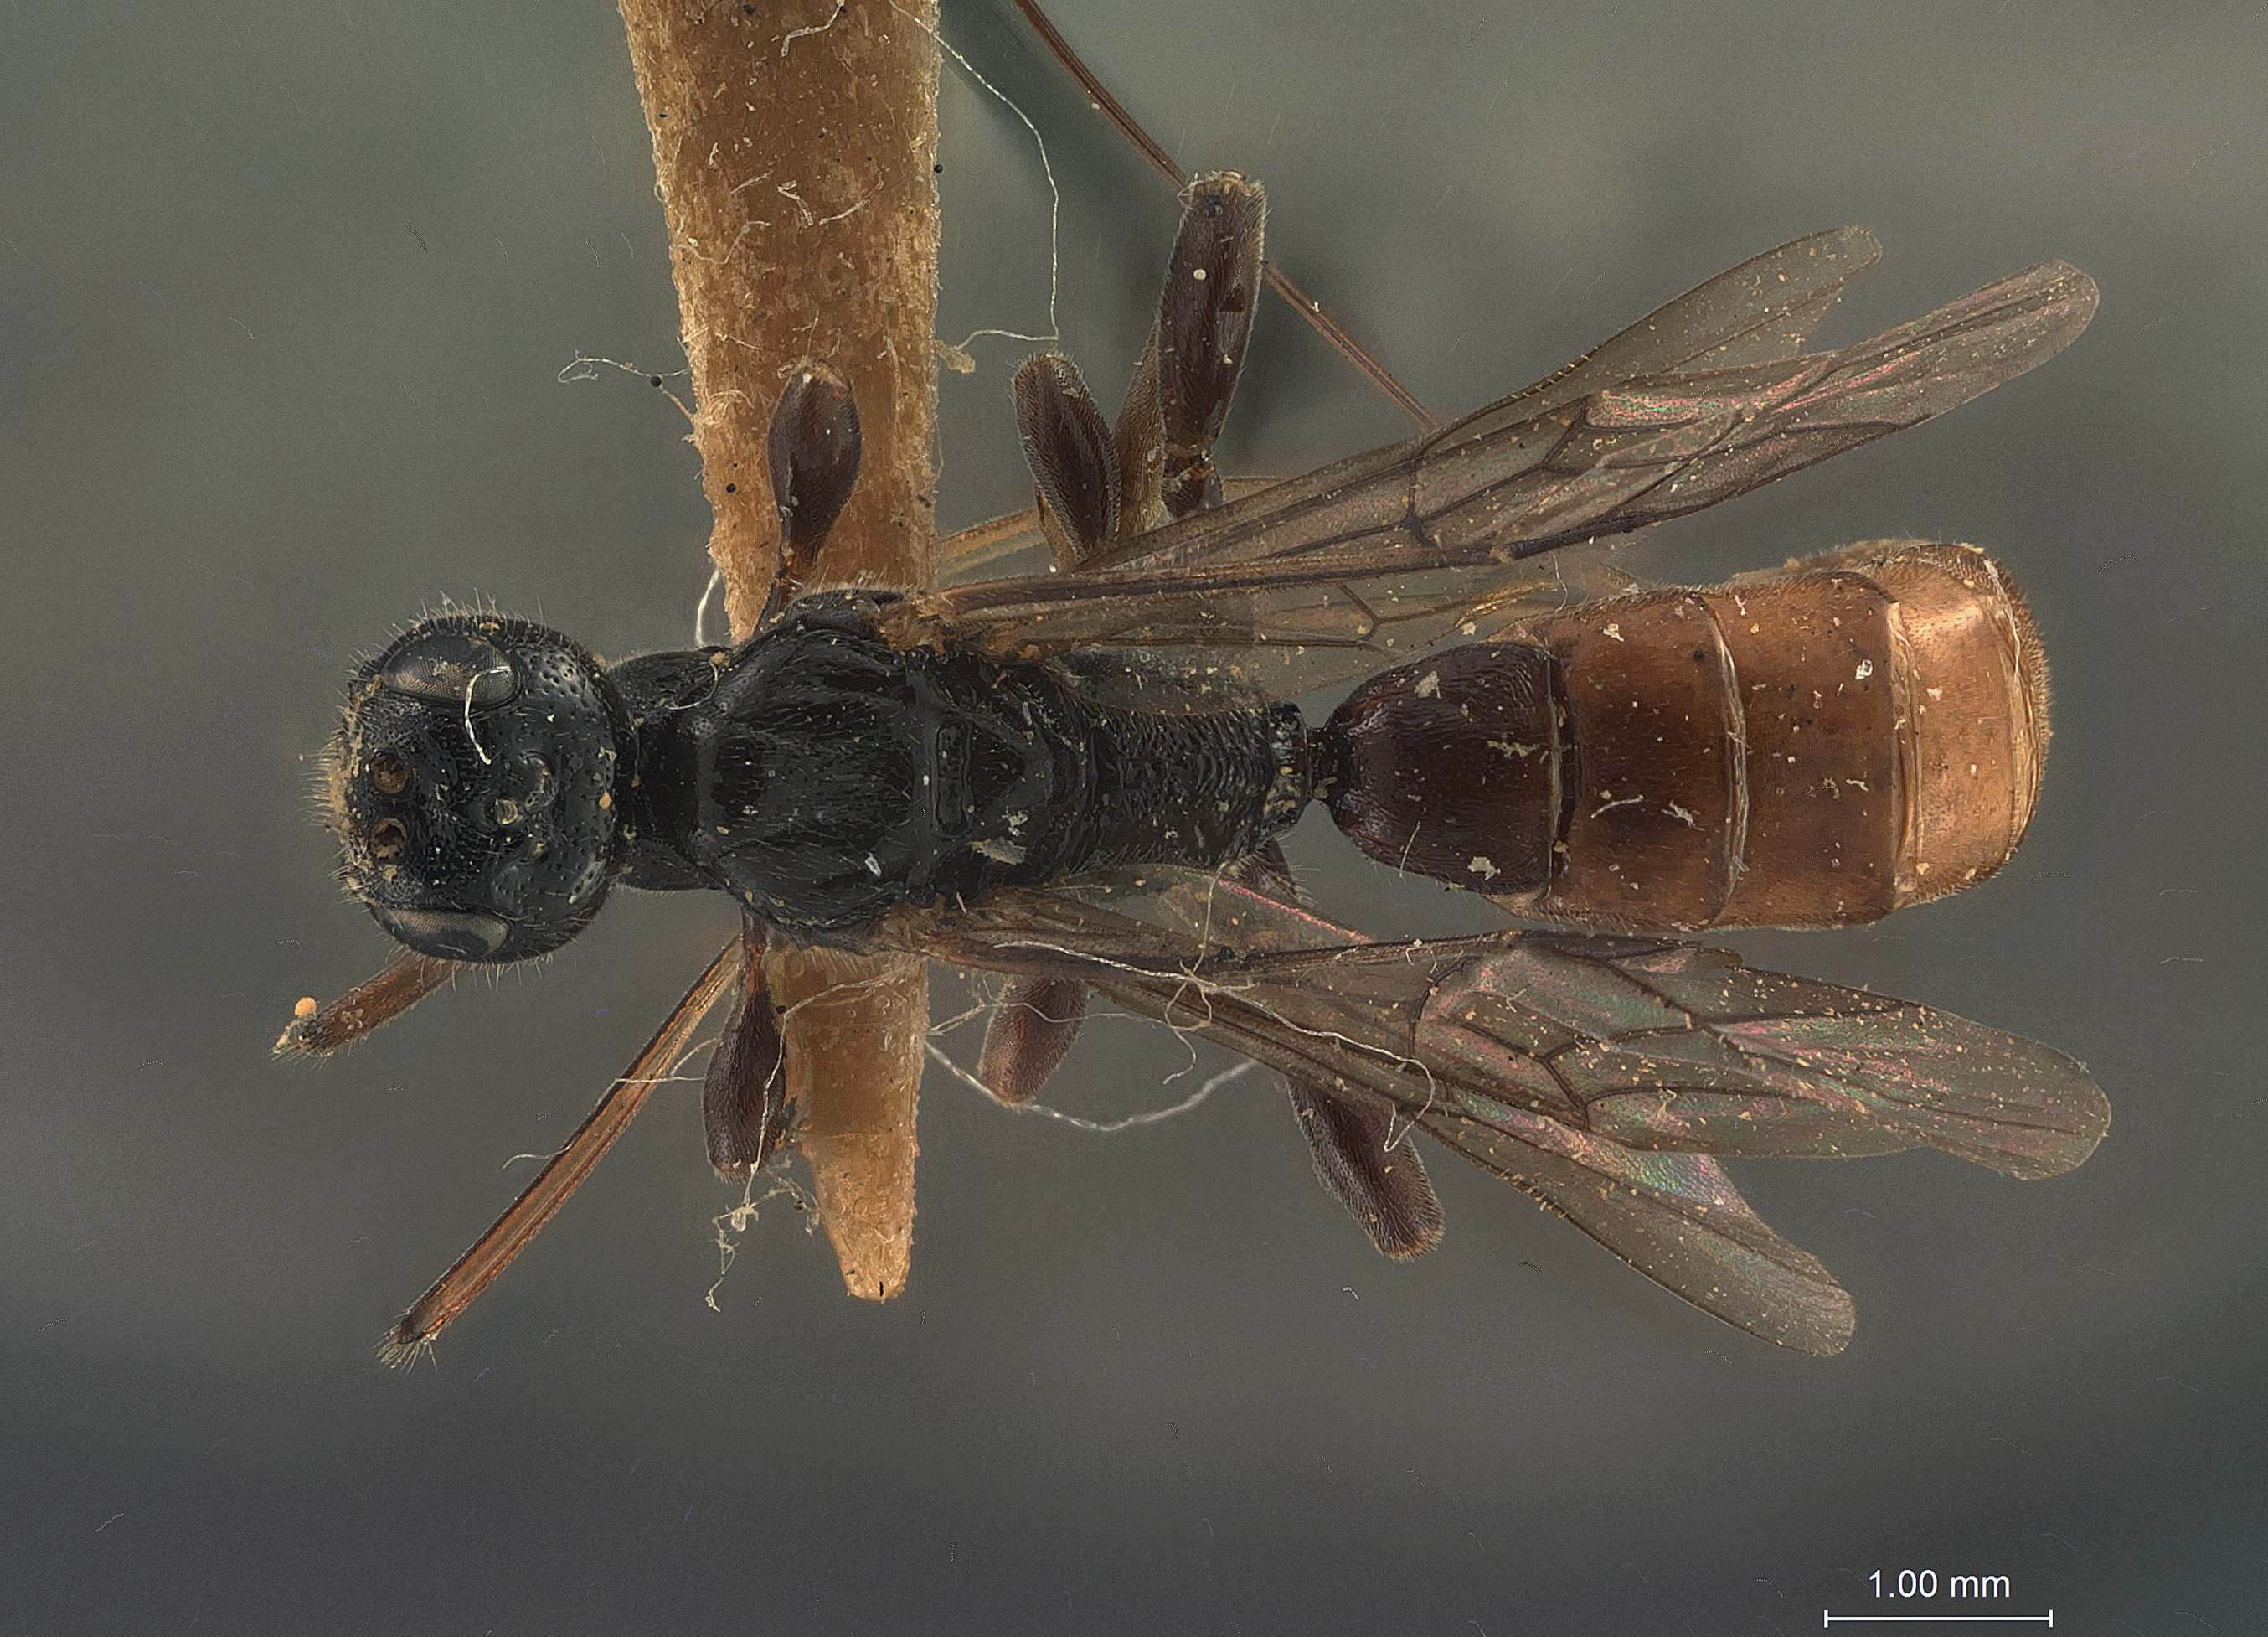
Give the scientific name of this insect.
Aplomerus buprestivorus
